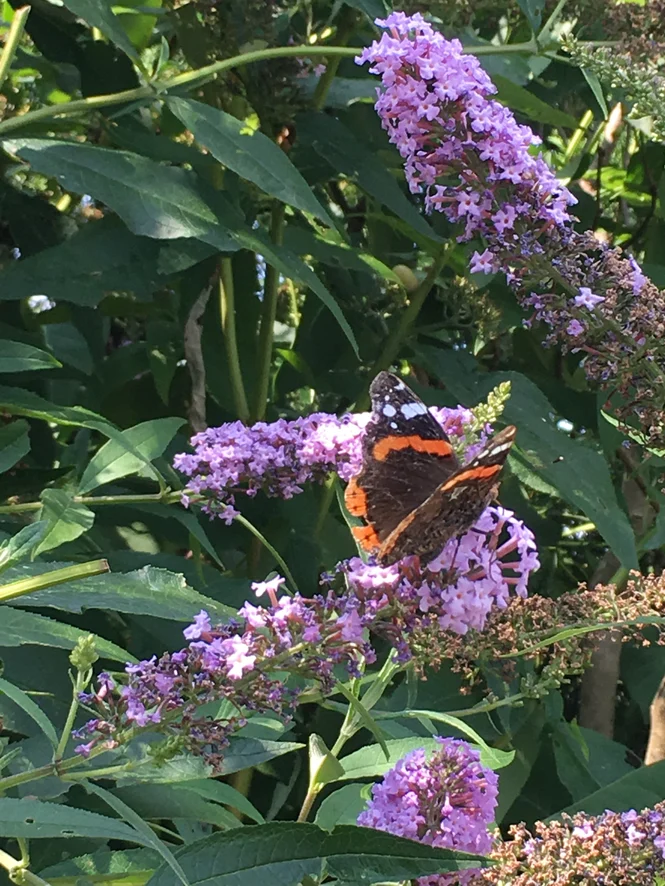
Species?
Vanessa atalanta
